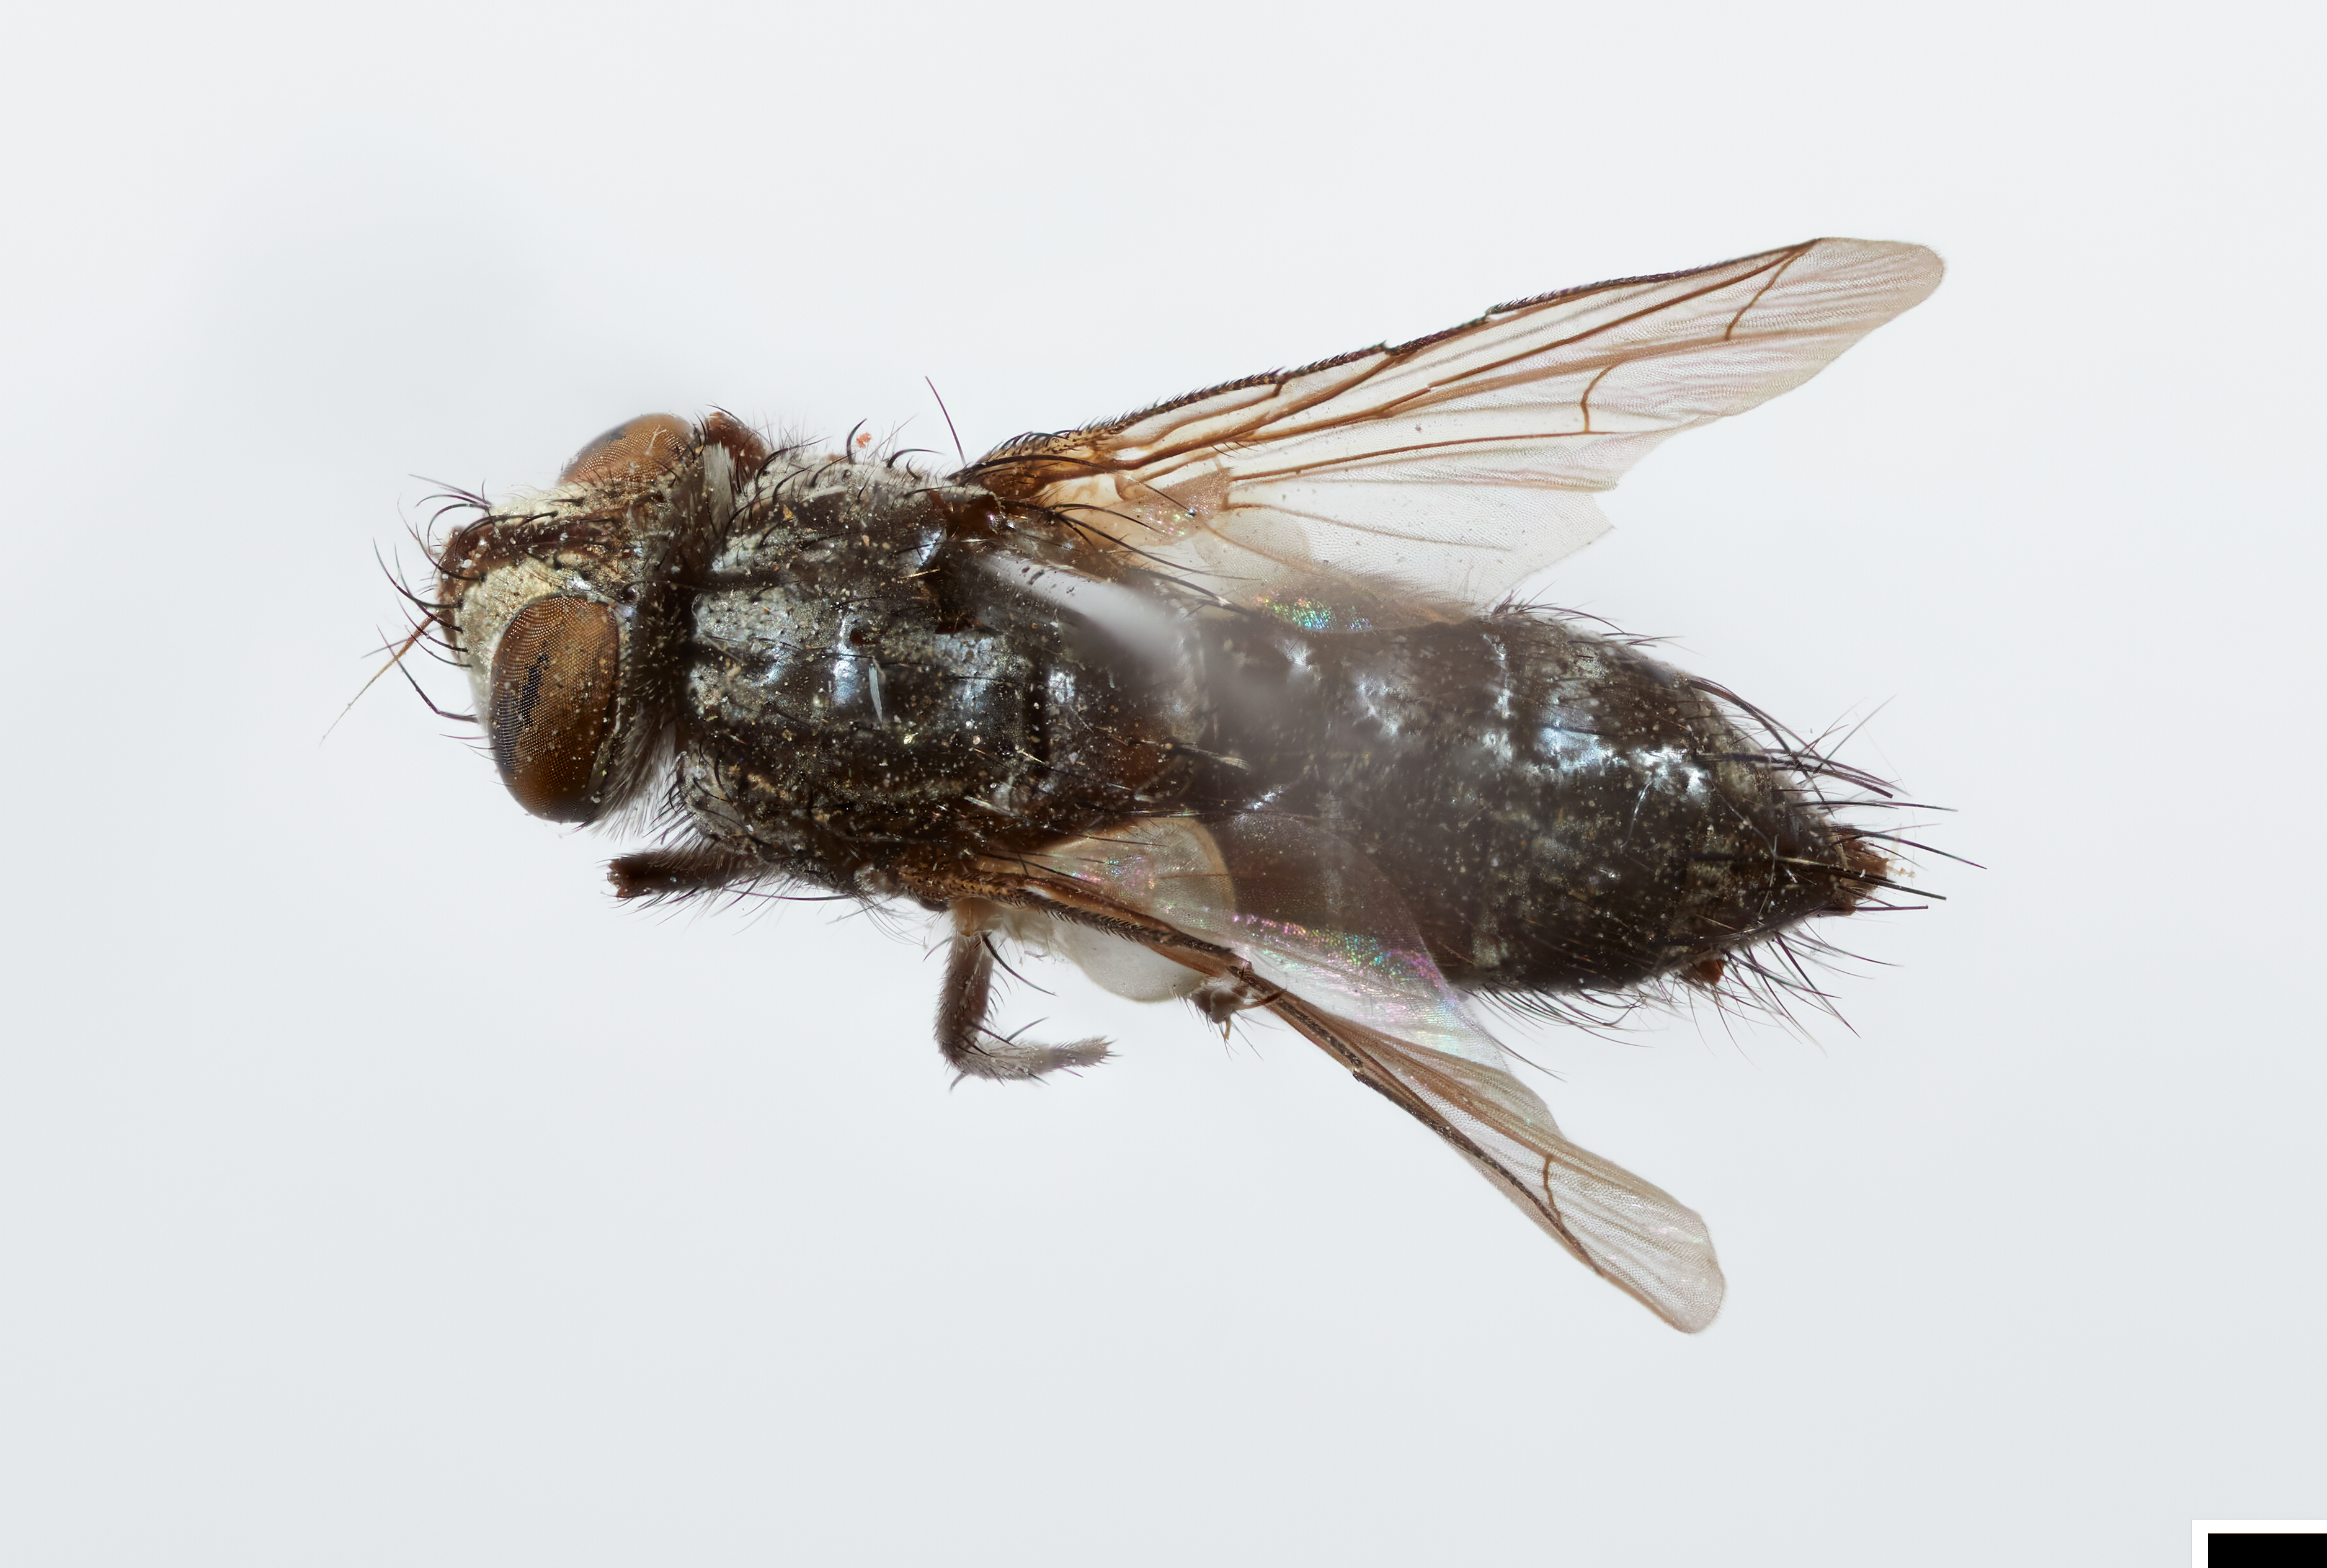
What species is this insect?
Tachina utilis
